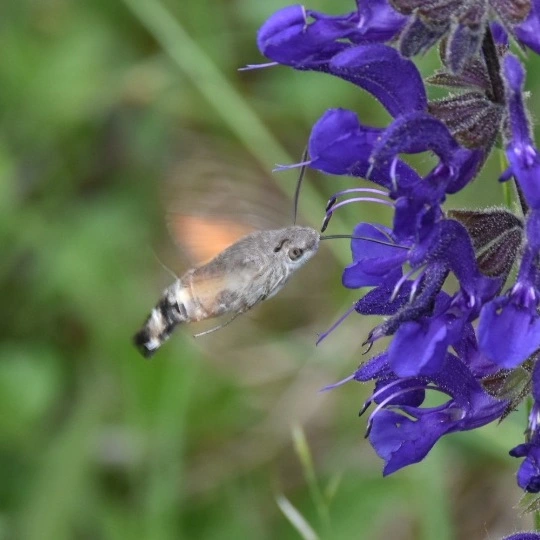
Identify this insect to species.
Macroglossum stellatarum
